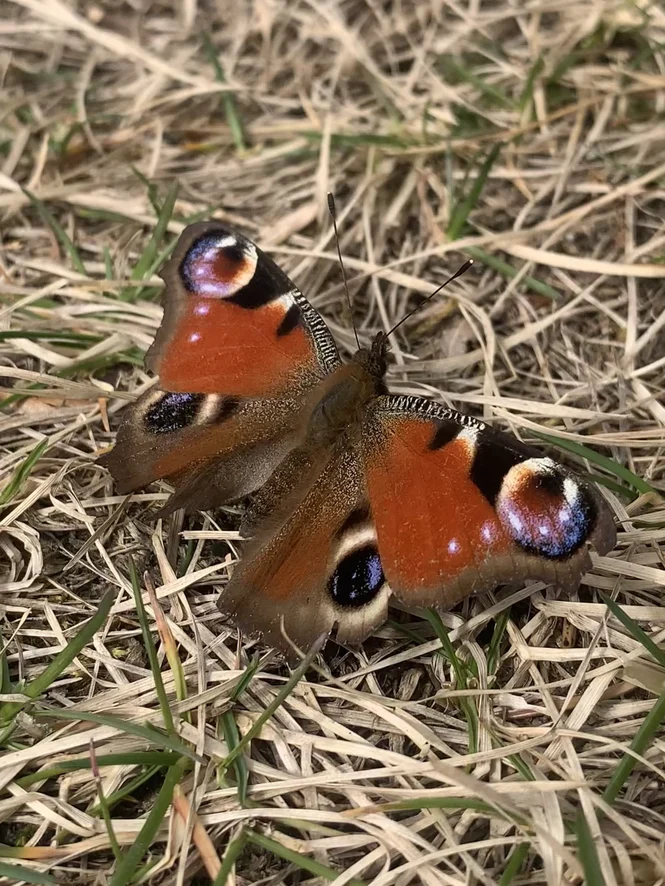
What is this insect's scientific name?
Aglais io
